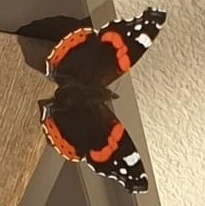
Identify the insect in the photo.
Vanessa atalanta
